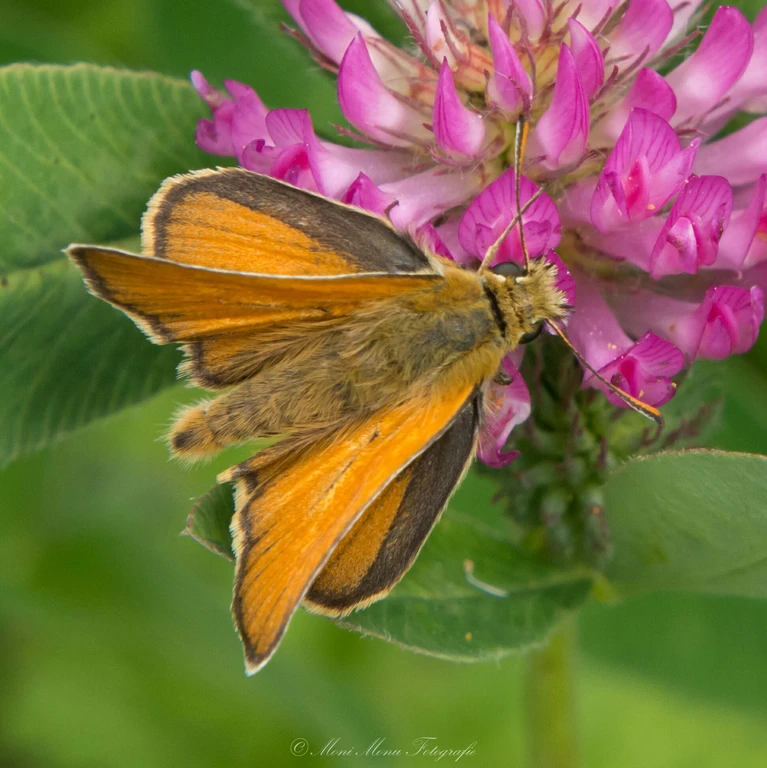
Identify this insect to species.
Thymelicus sylvestris
